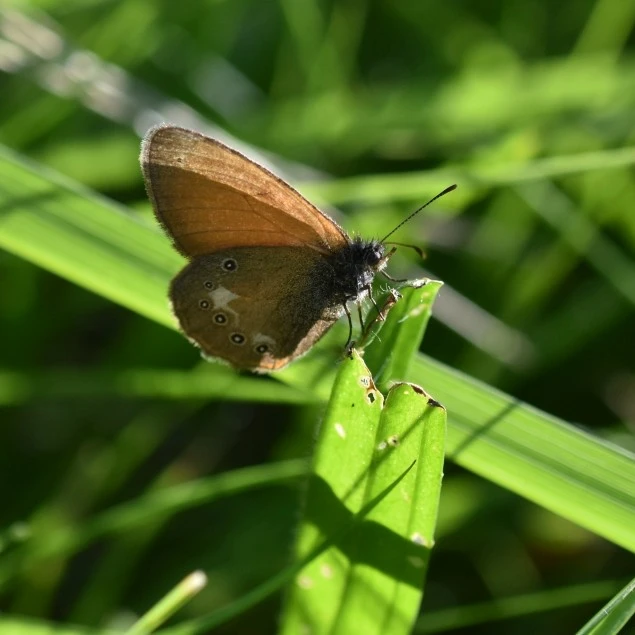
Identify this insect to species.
Coenonympha glycerion (also Coenonympha iphis)
